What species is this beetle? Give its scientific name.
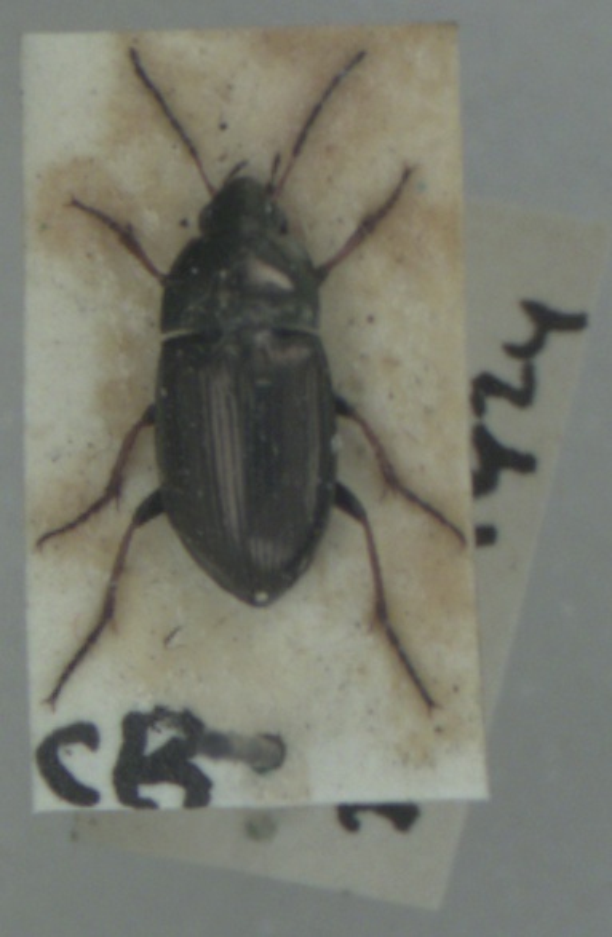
Amara plebeja
